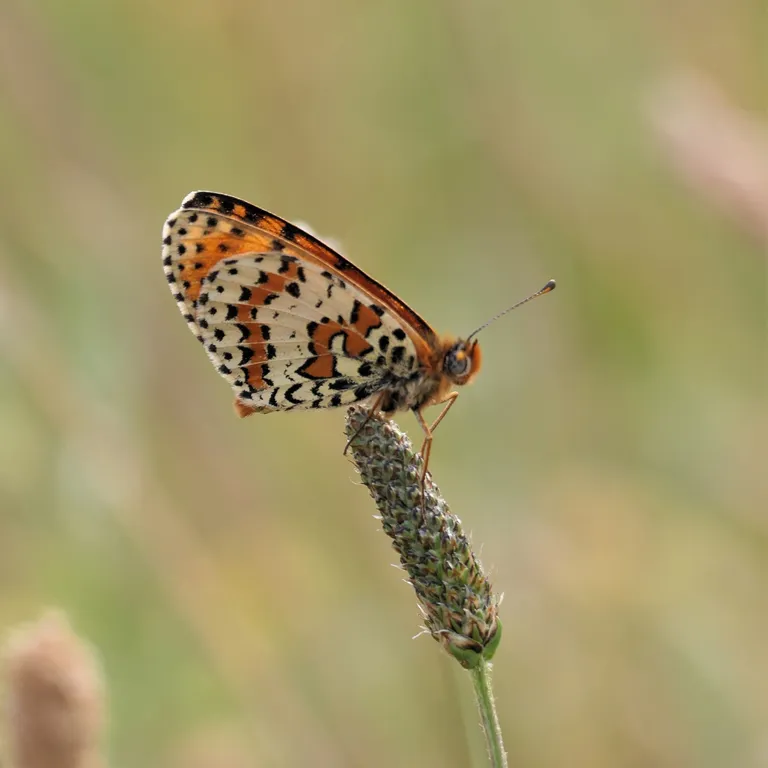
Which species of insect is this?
Melitaea didyma
